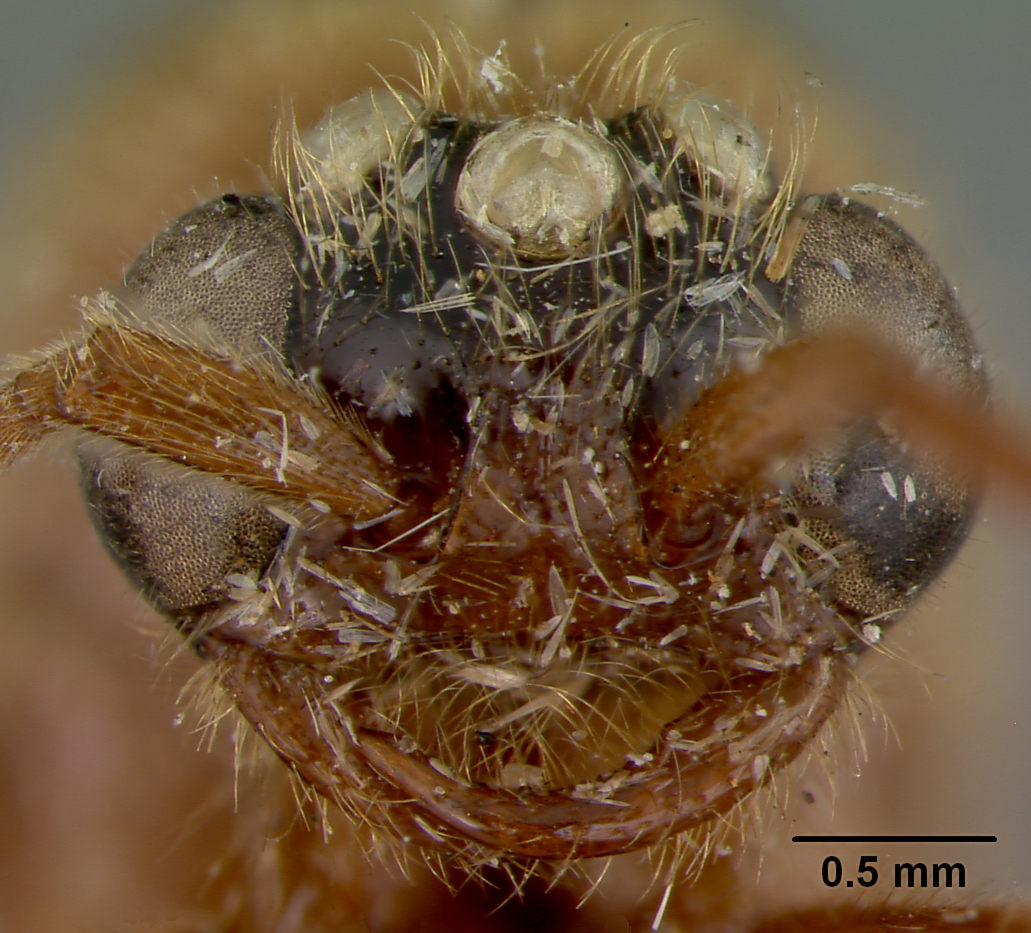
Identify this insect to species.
Eciton lemoulti
